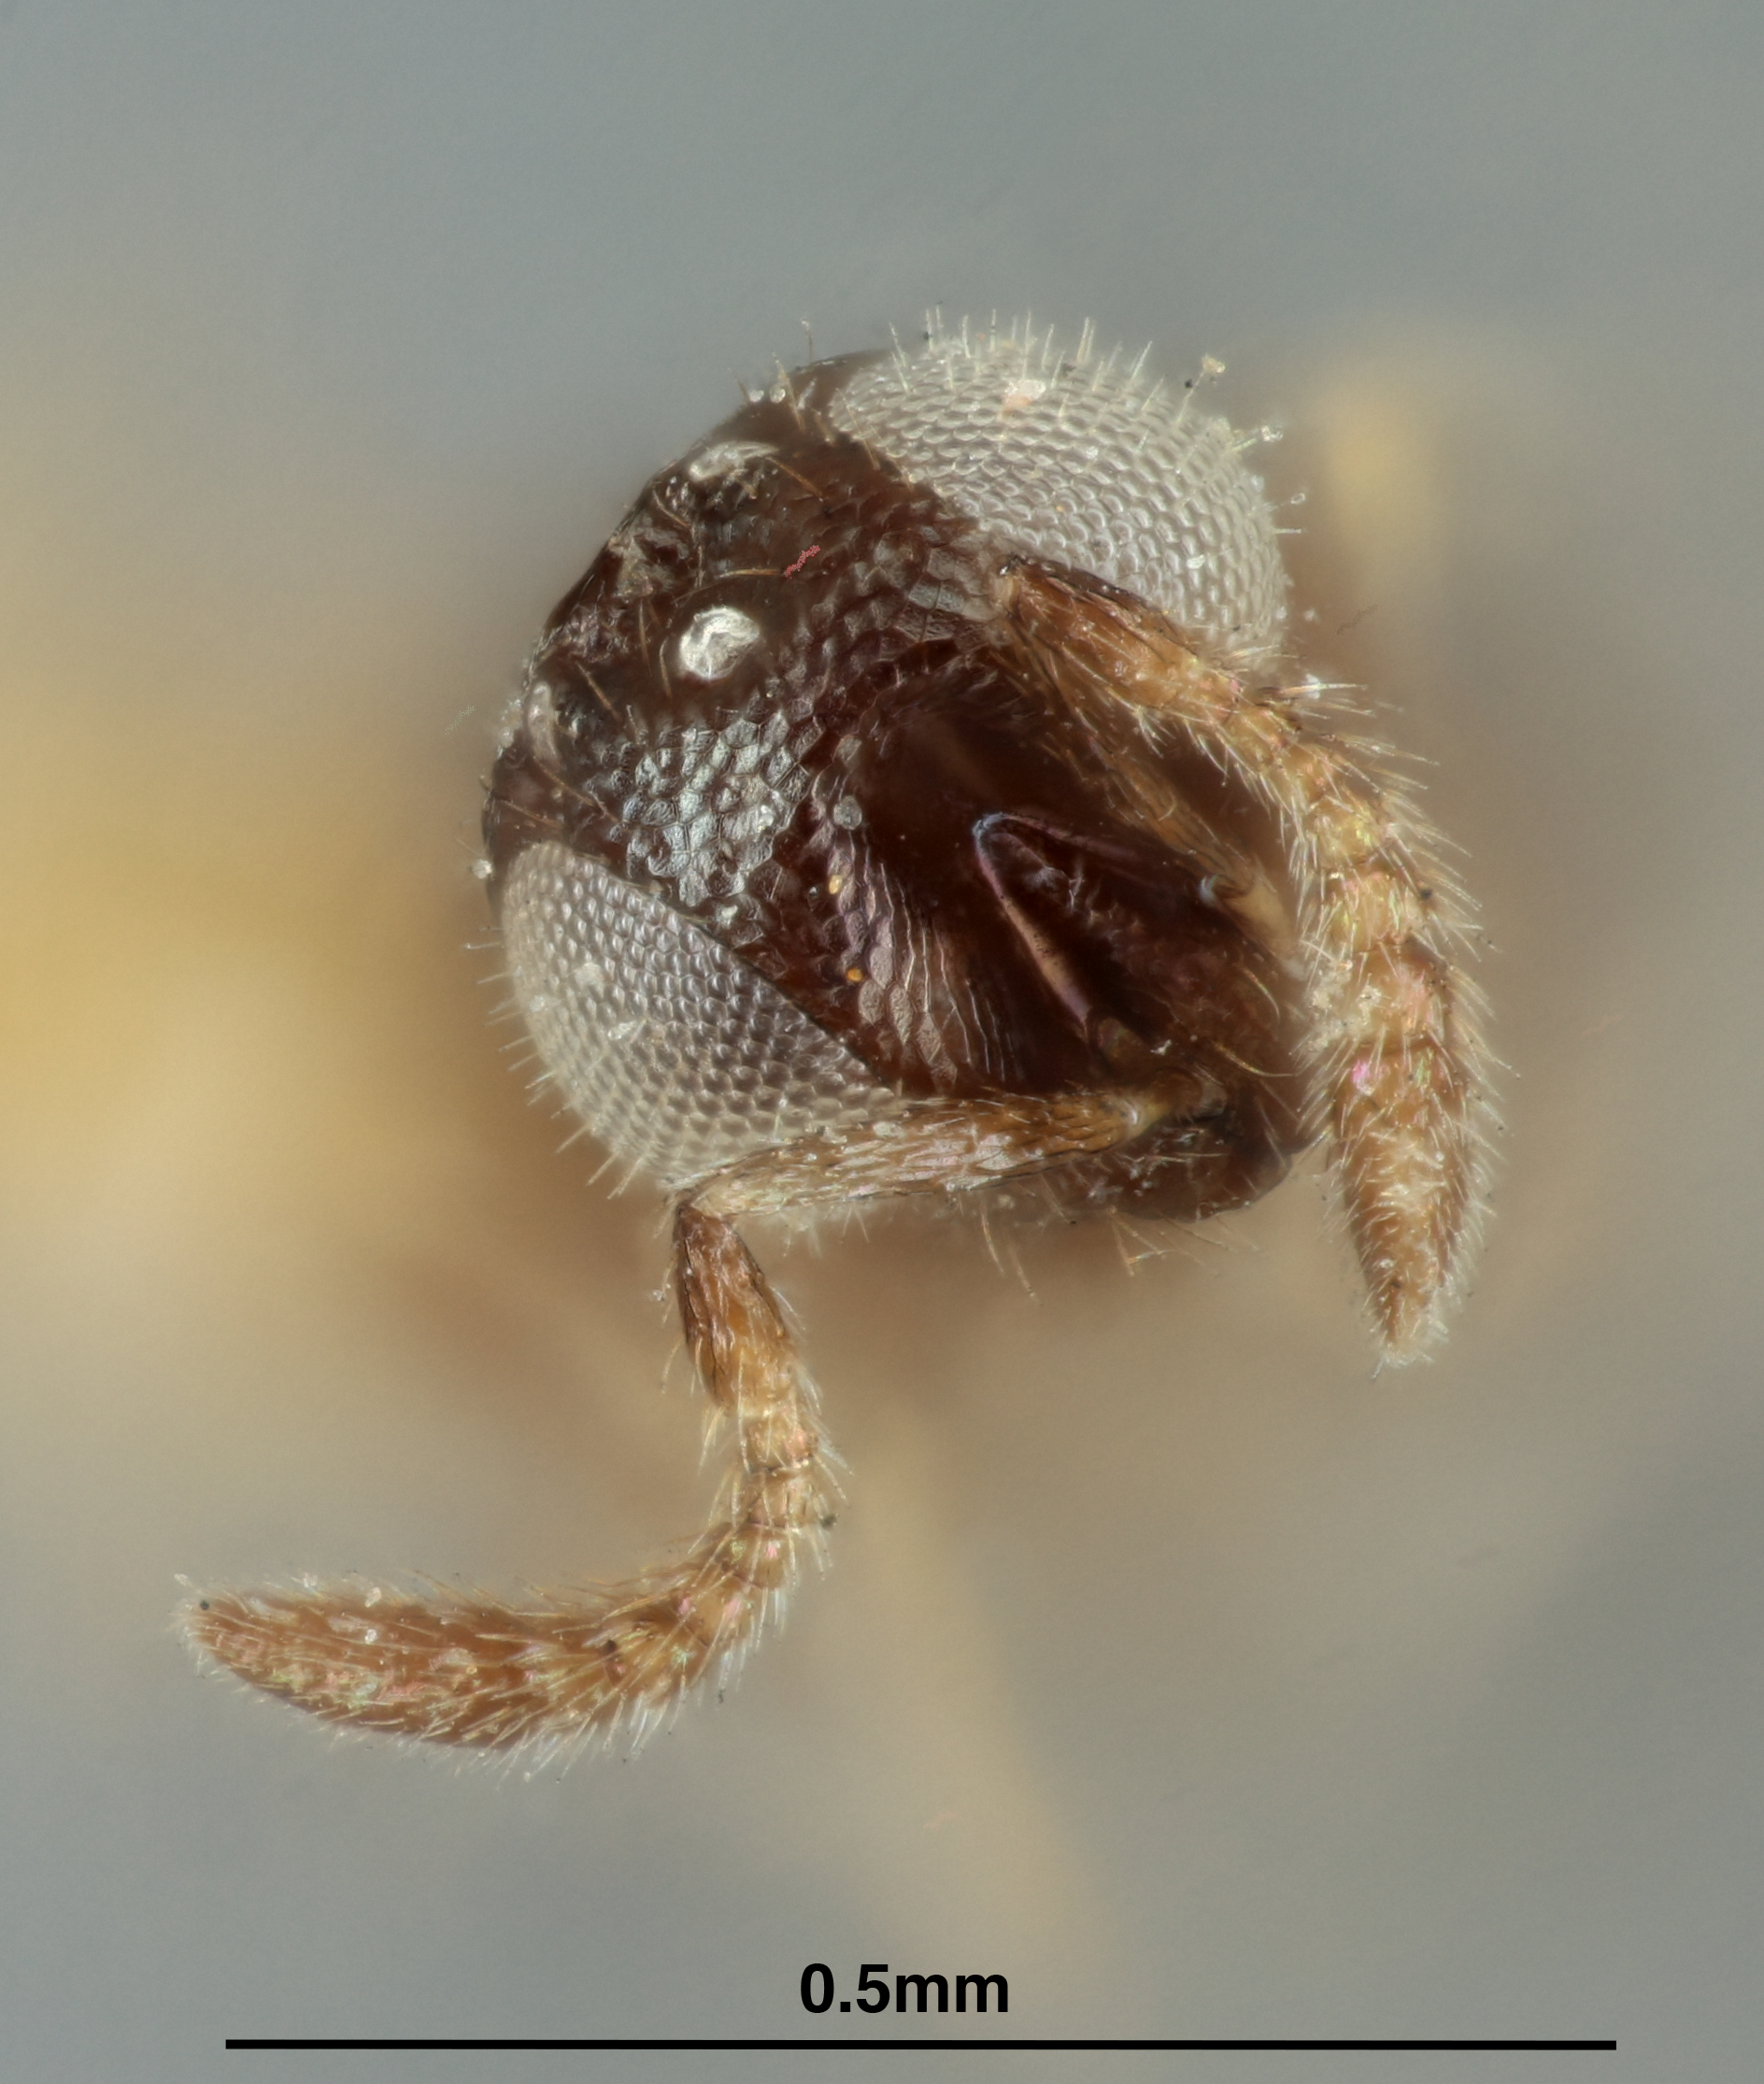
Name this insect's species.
Coccidencyrtus manilae
